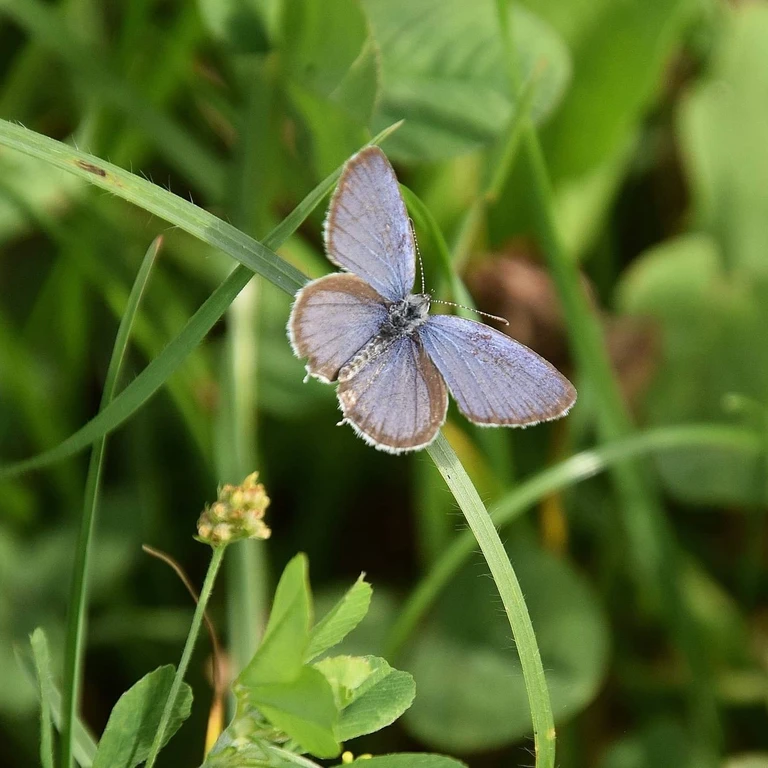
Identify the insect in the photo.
Cupido argiades (also Elkalyce argiades)
